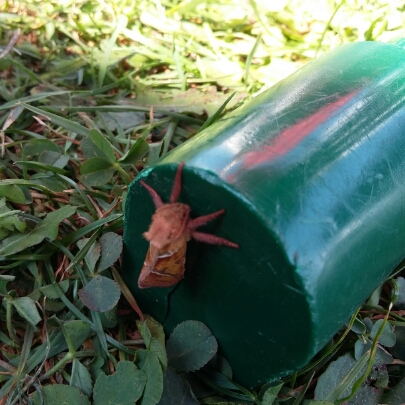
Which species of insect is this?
Triodia sylvina
